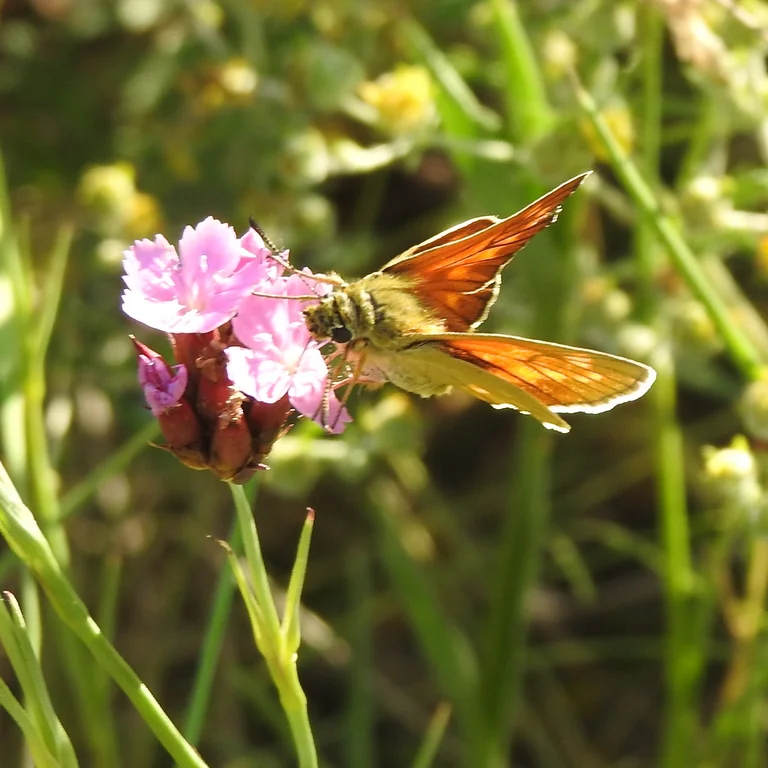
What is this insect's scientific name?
Ochlodes sylvanus (also Ochlodes venata)
